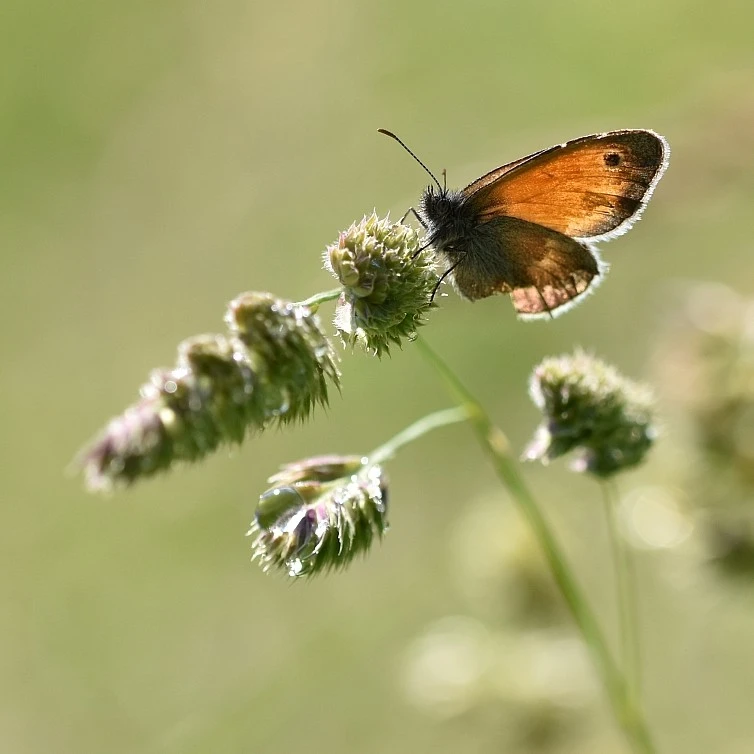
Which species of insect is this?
Coenonympha pamphilus
